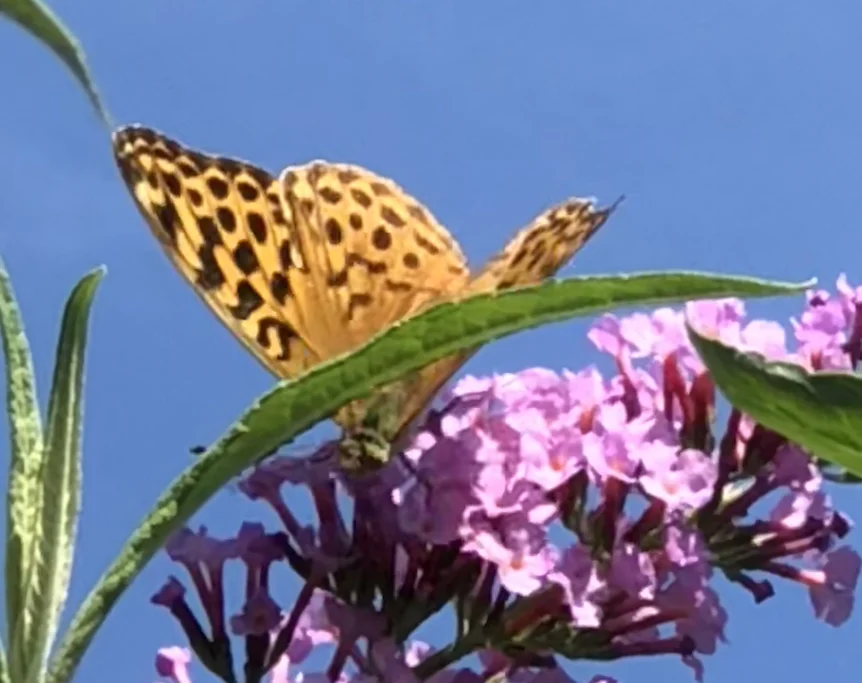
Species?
Argynnis paphia
